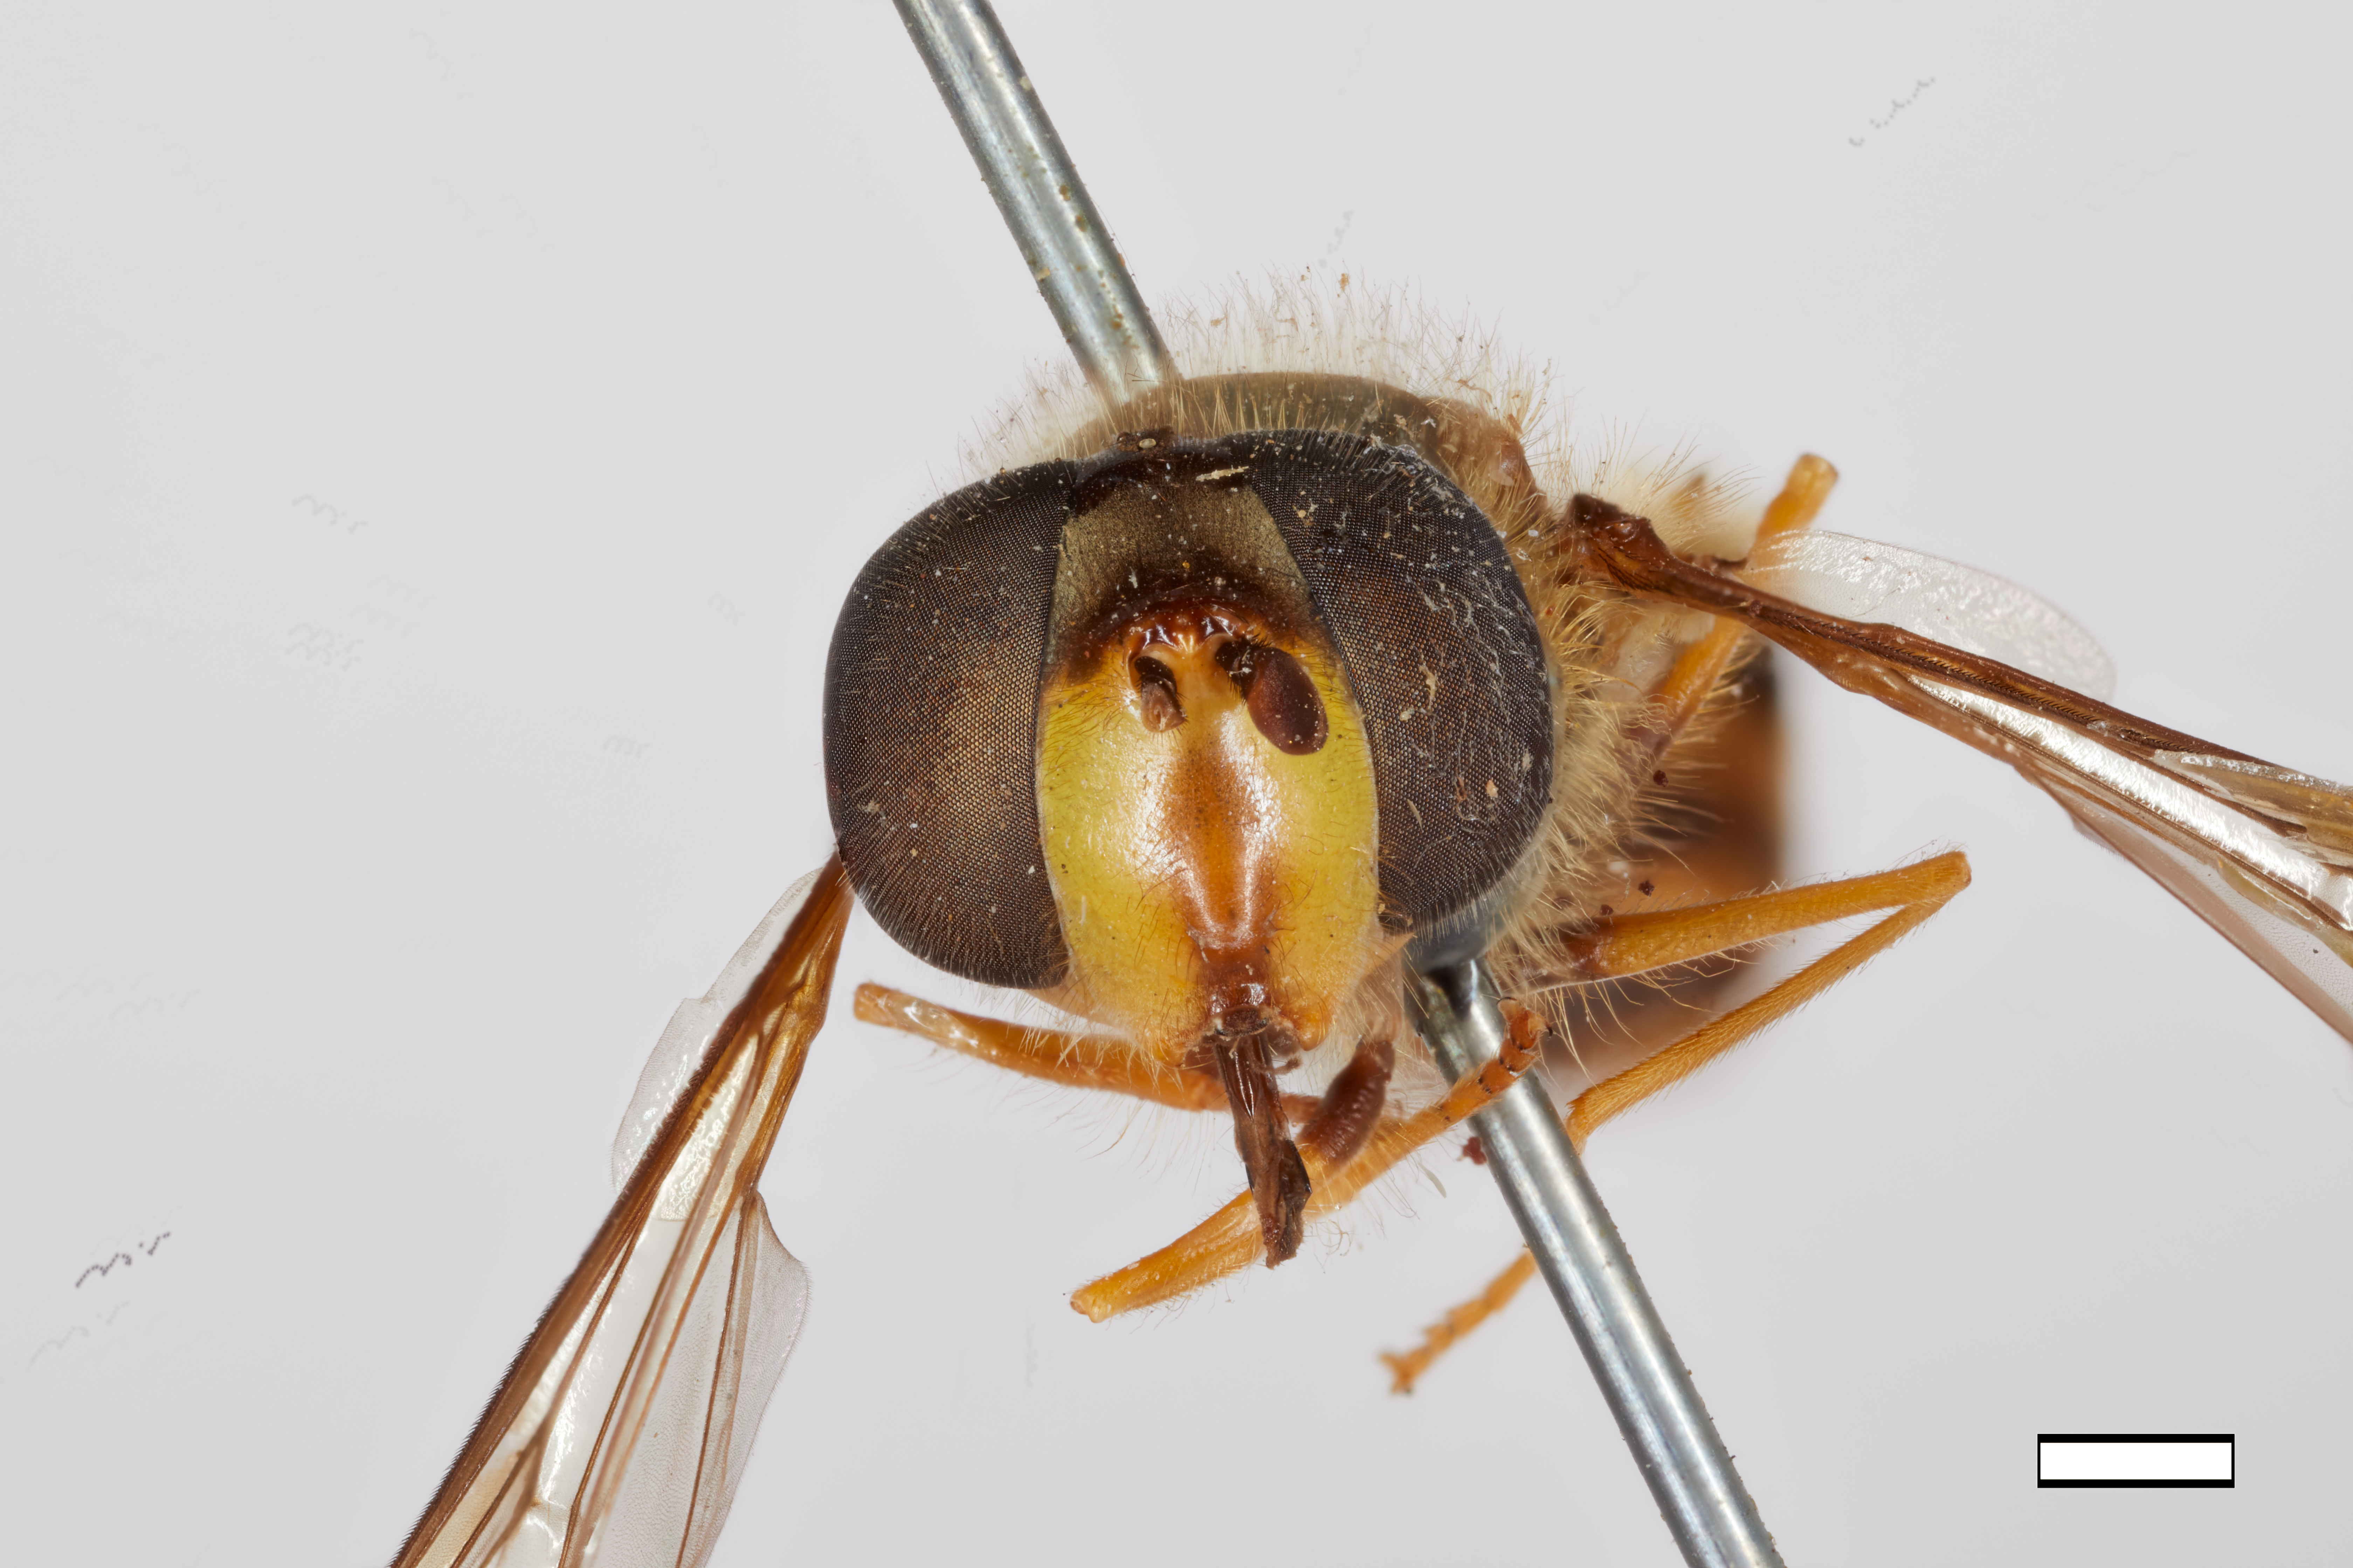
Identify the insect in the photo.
Syrphus lotus
